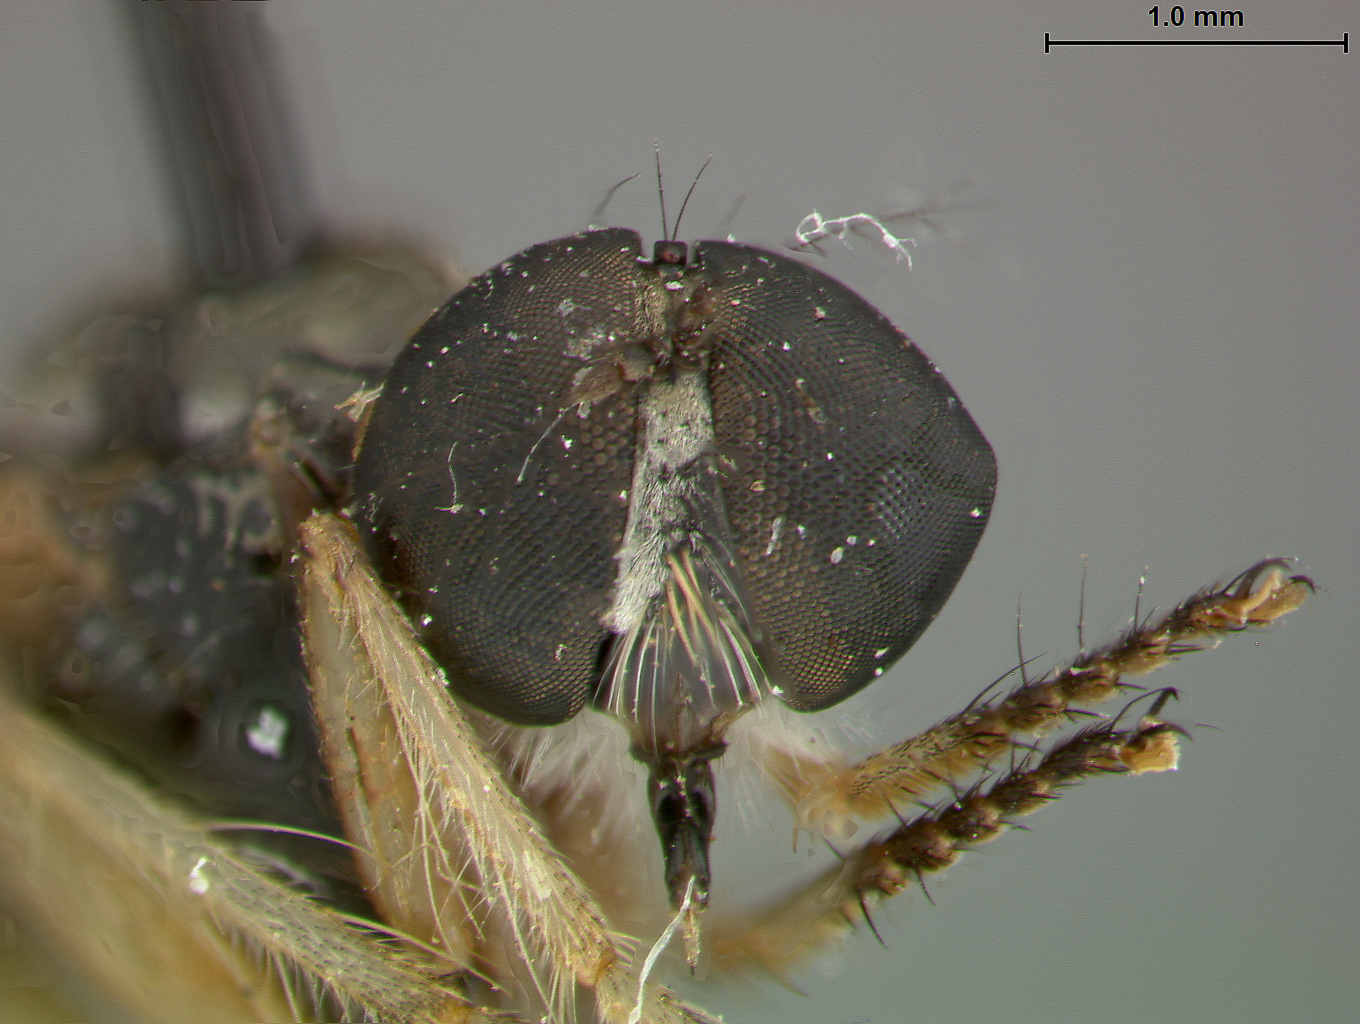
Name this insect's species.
Ommatius nilgiriensis
